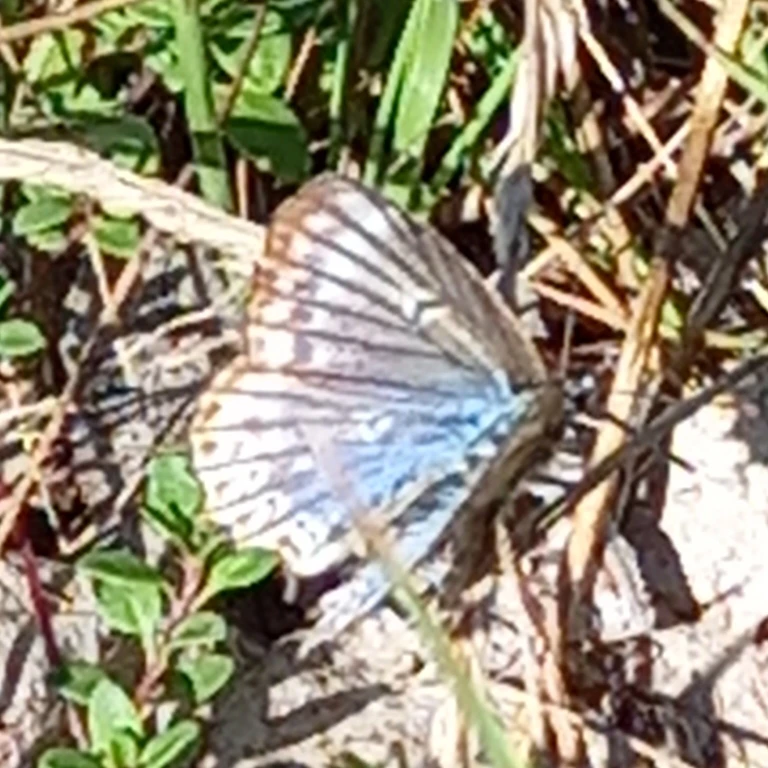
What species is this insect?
Lysandra coridon
